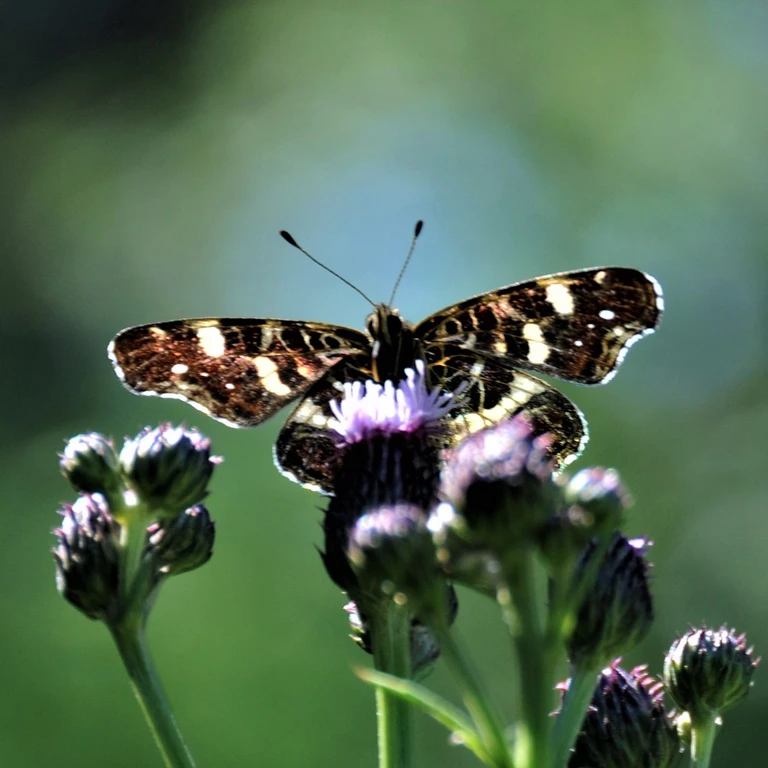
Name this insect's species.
Araschnia levana
